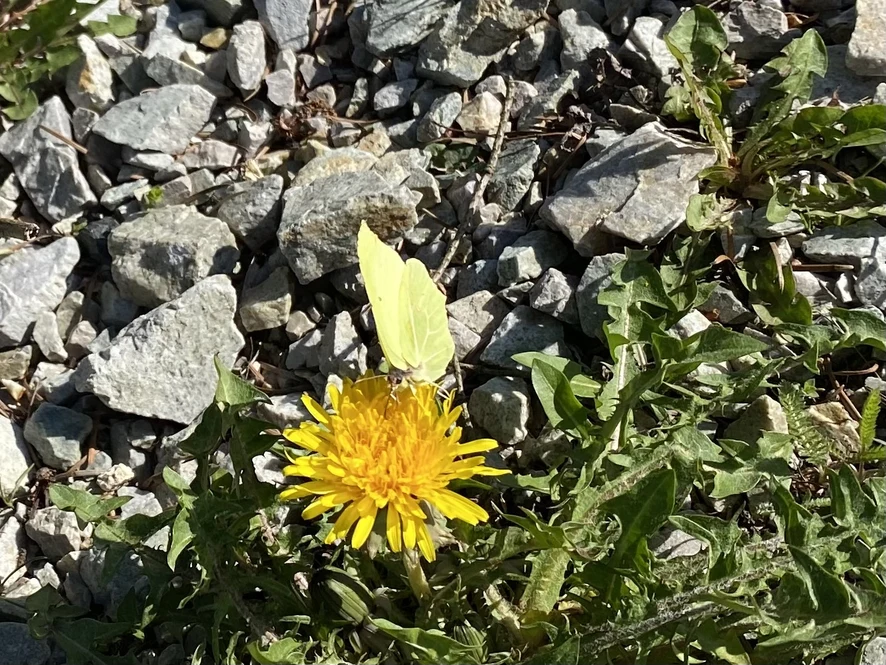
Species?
Gonepteryx rhamni
